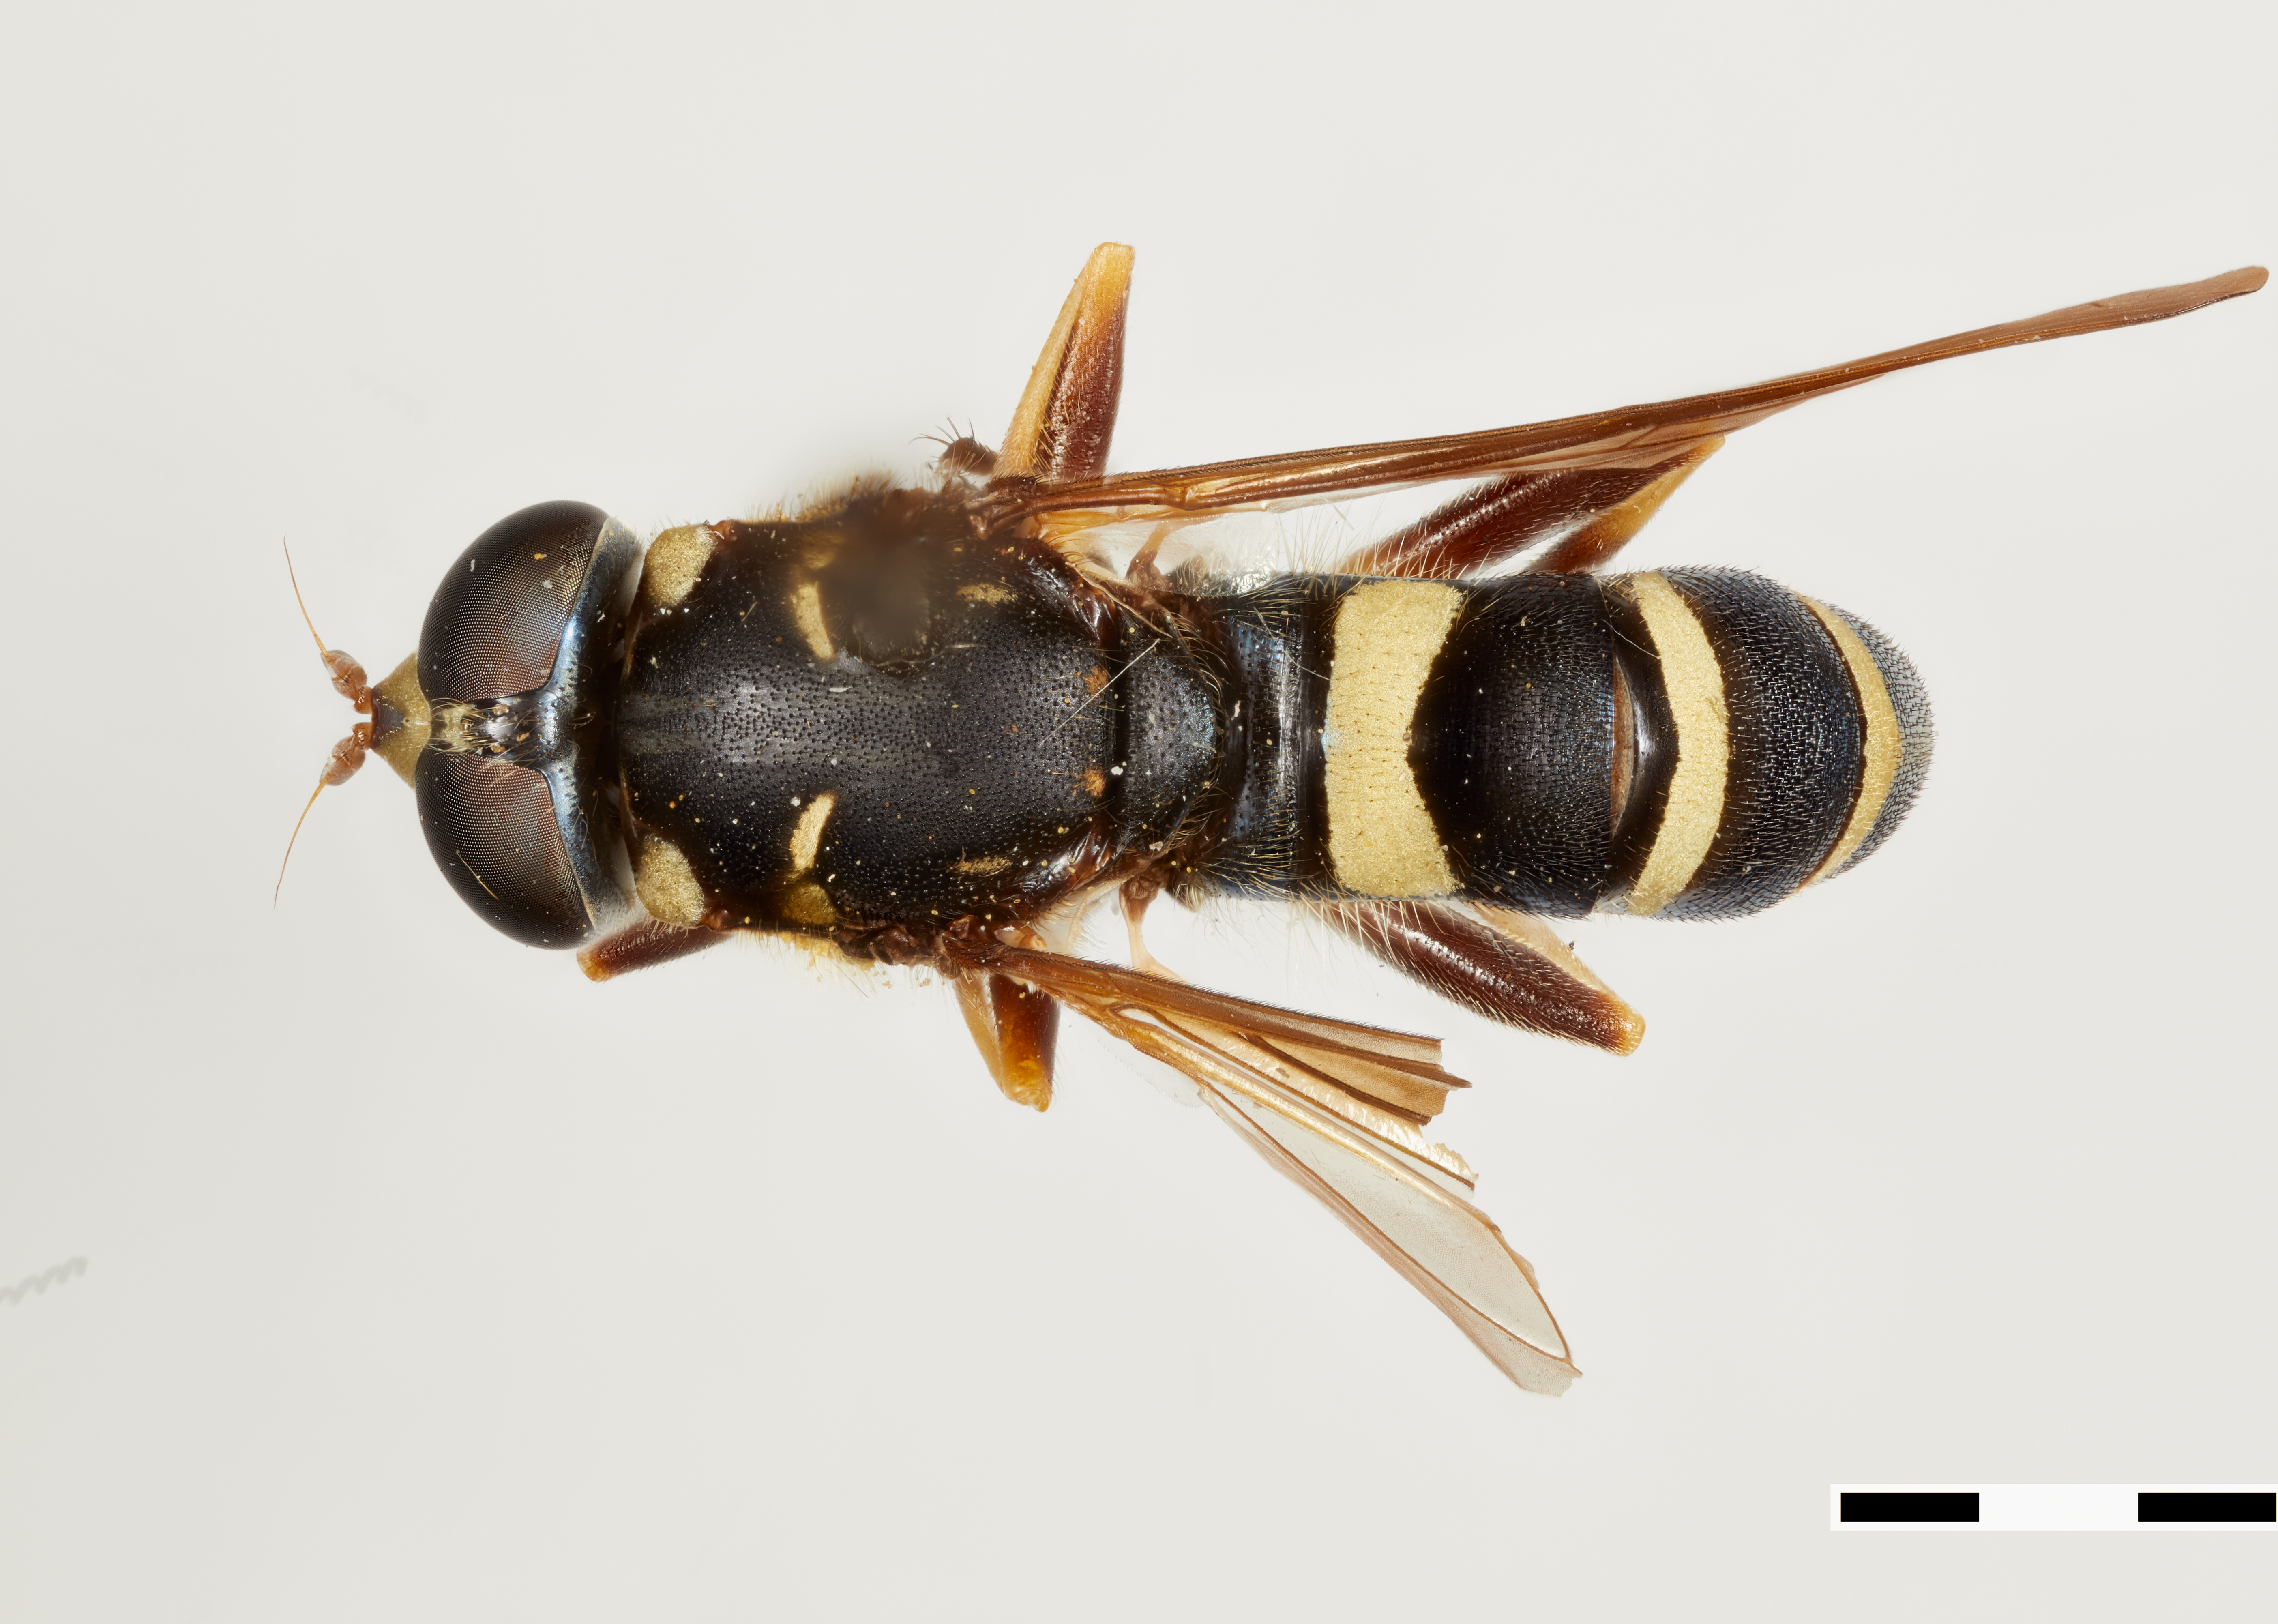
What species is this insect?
Temnostoma barberi
